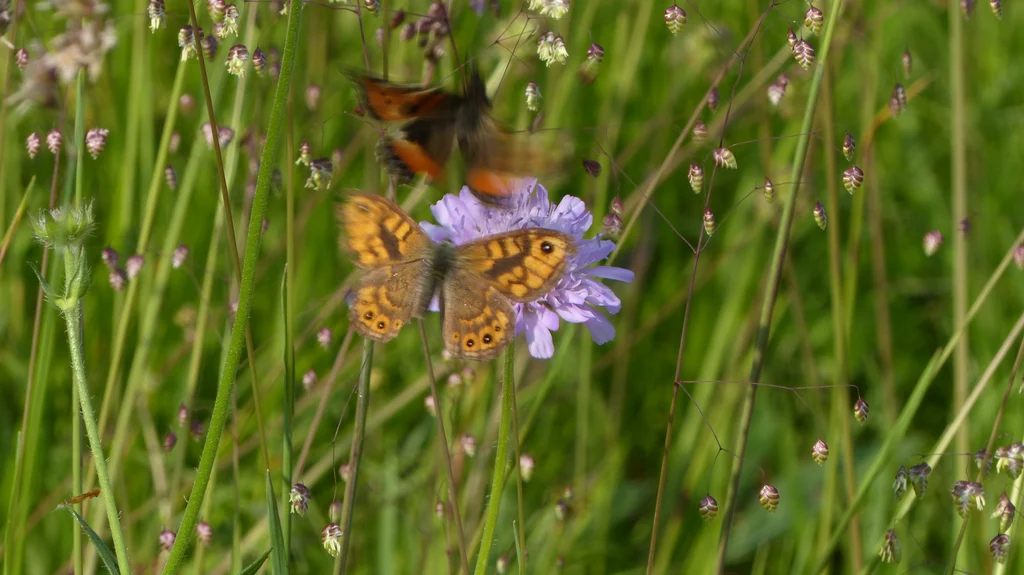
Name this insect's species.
Lasiommata megera (also Pararge megera)
